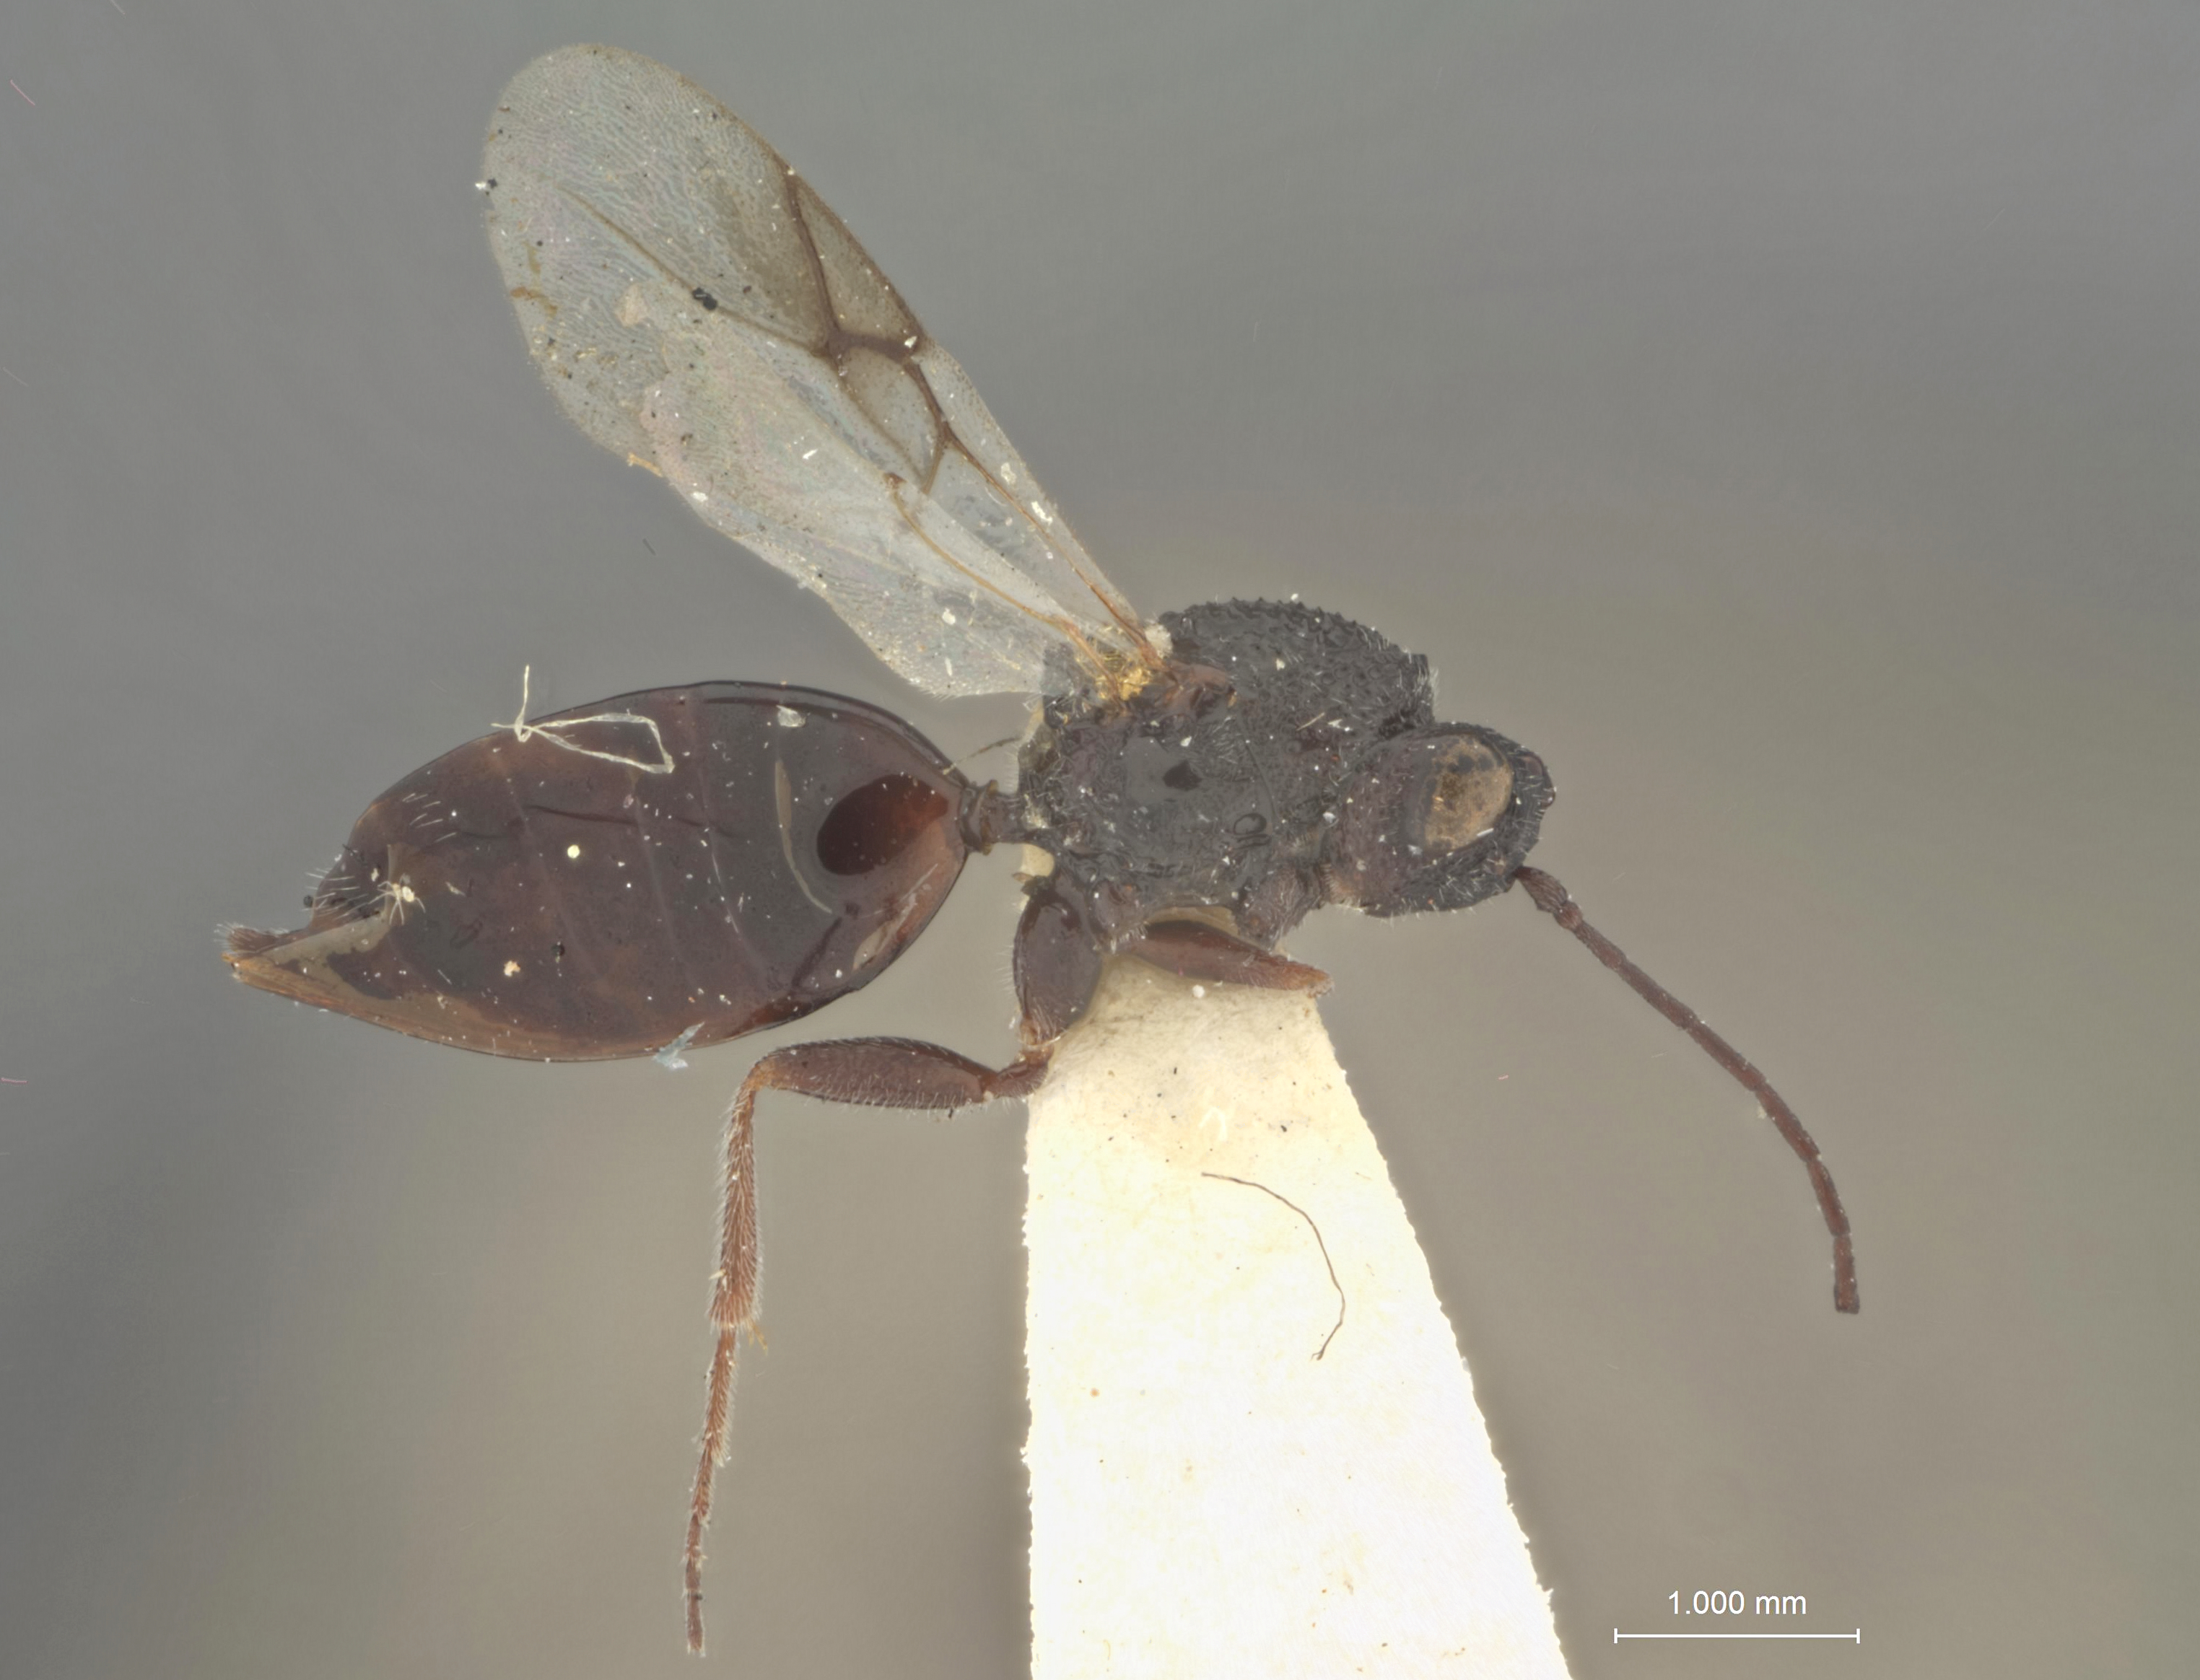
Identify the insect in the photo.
Kiefferia rugosa
